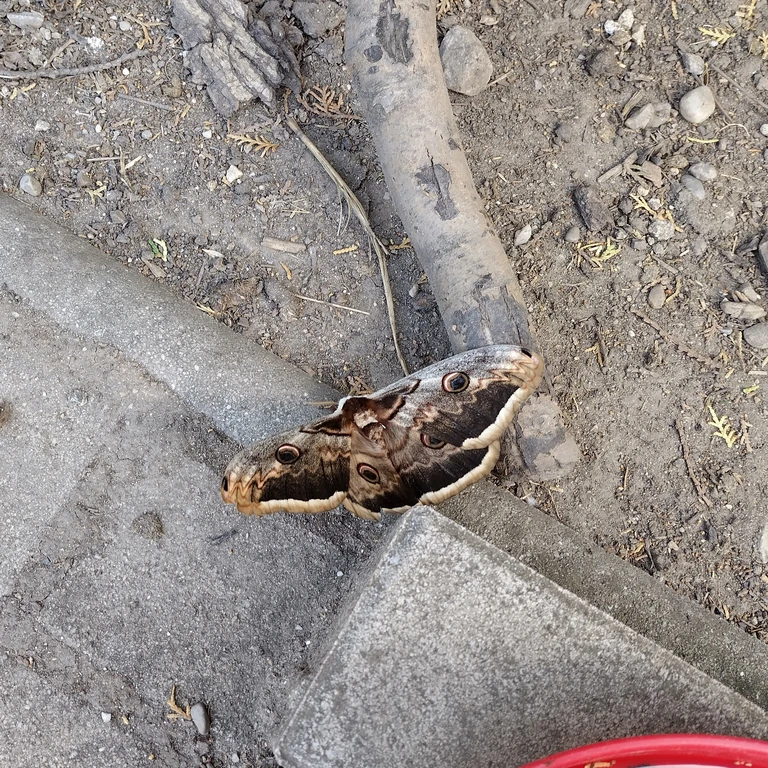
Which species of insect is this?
Saturnia pyri
